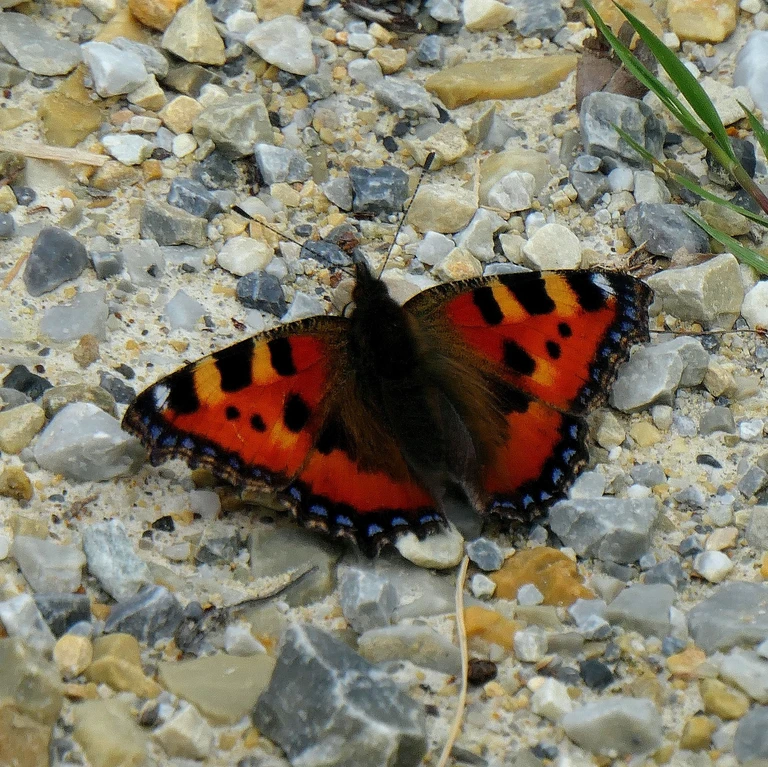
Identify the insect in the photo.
Aglais urticae
